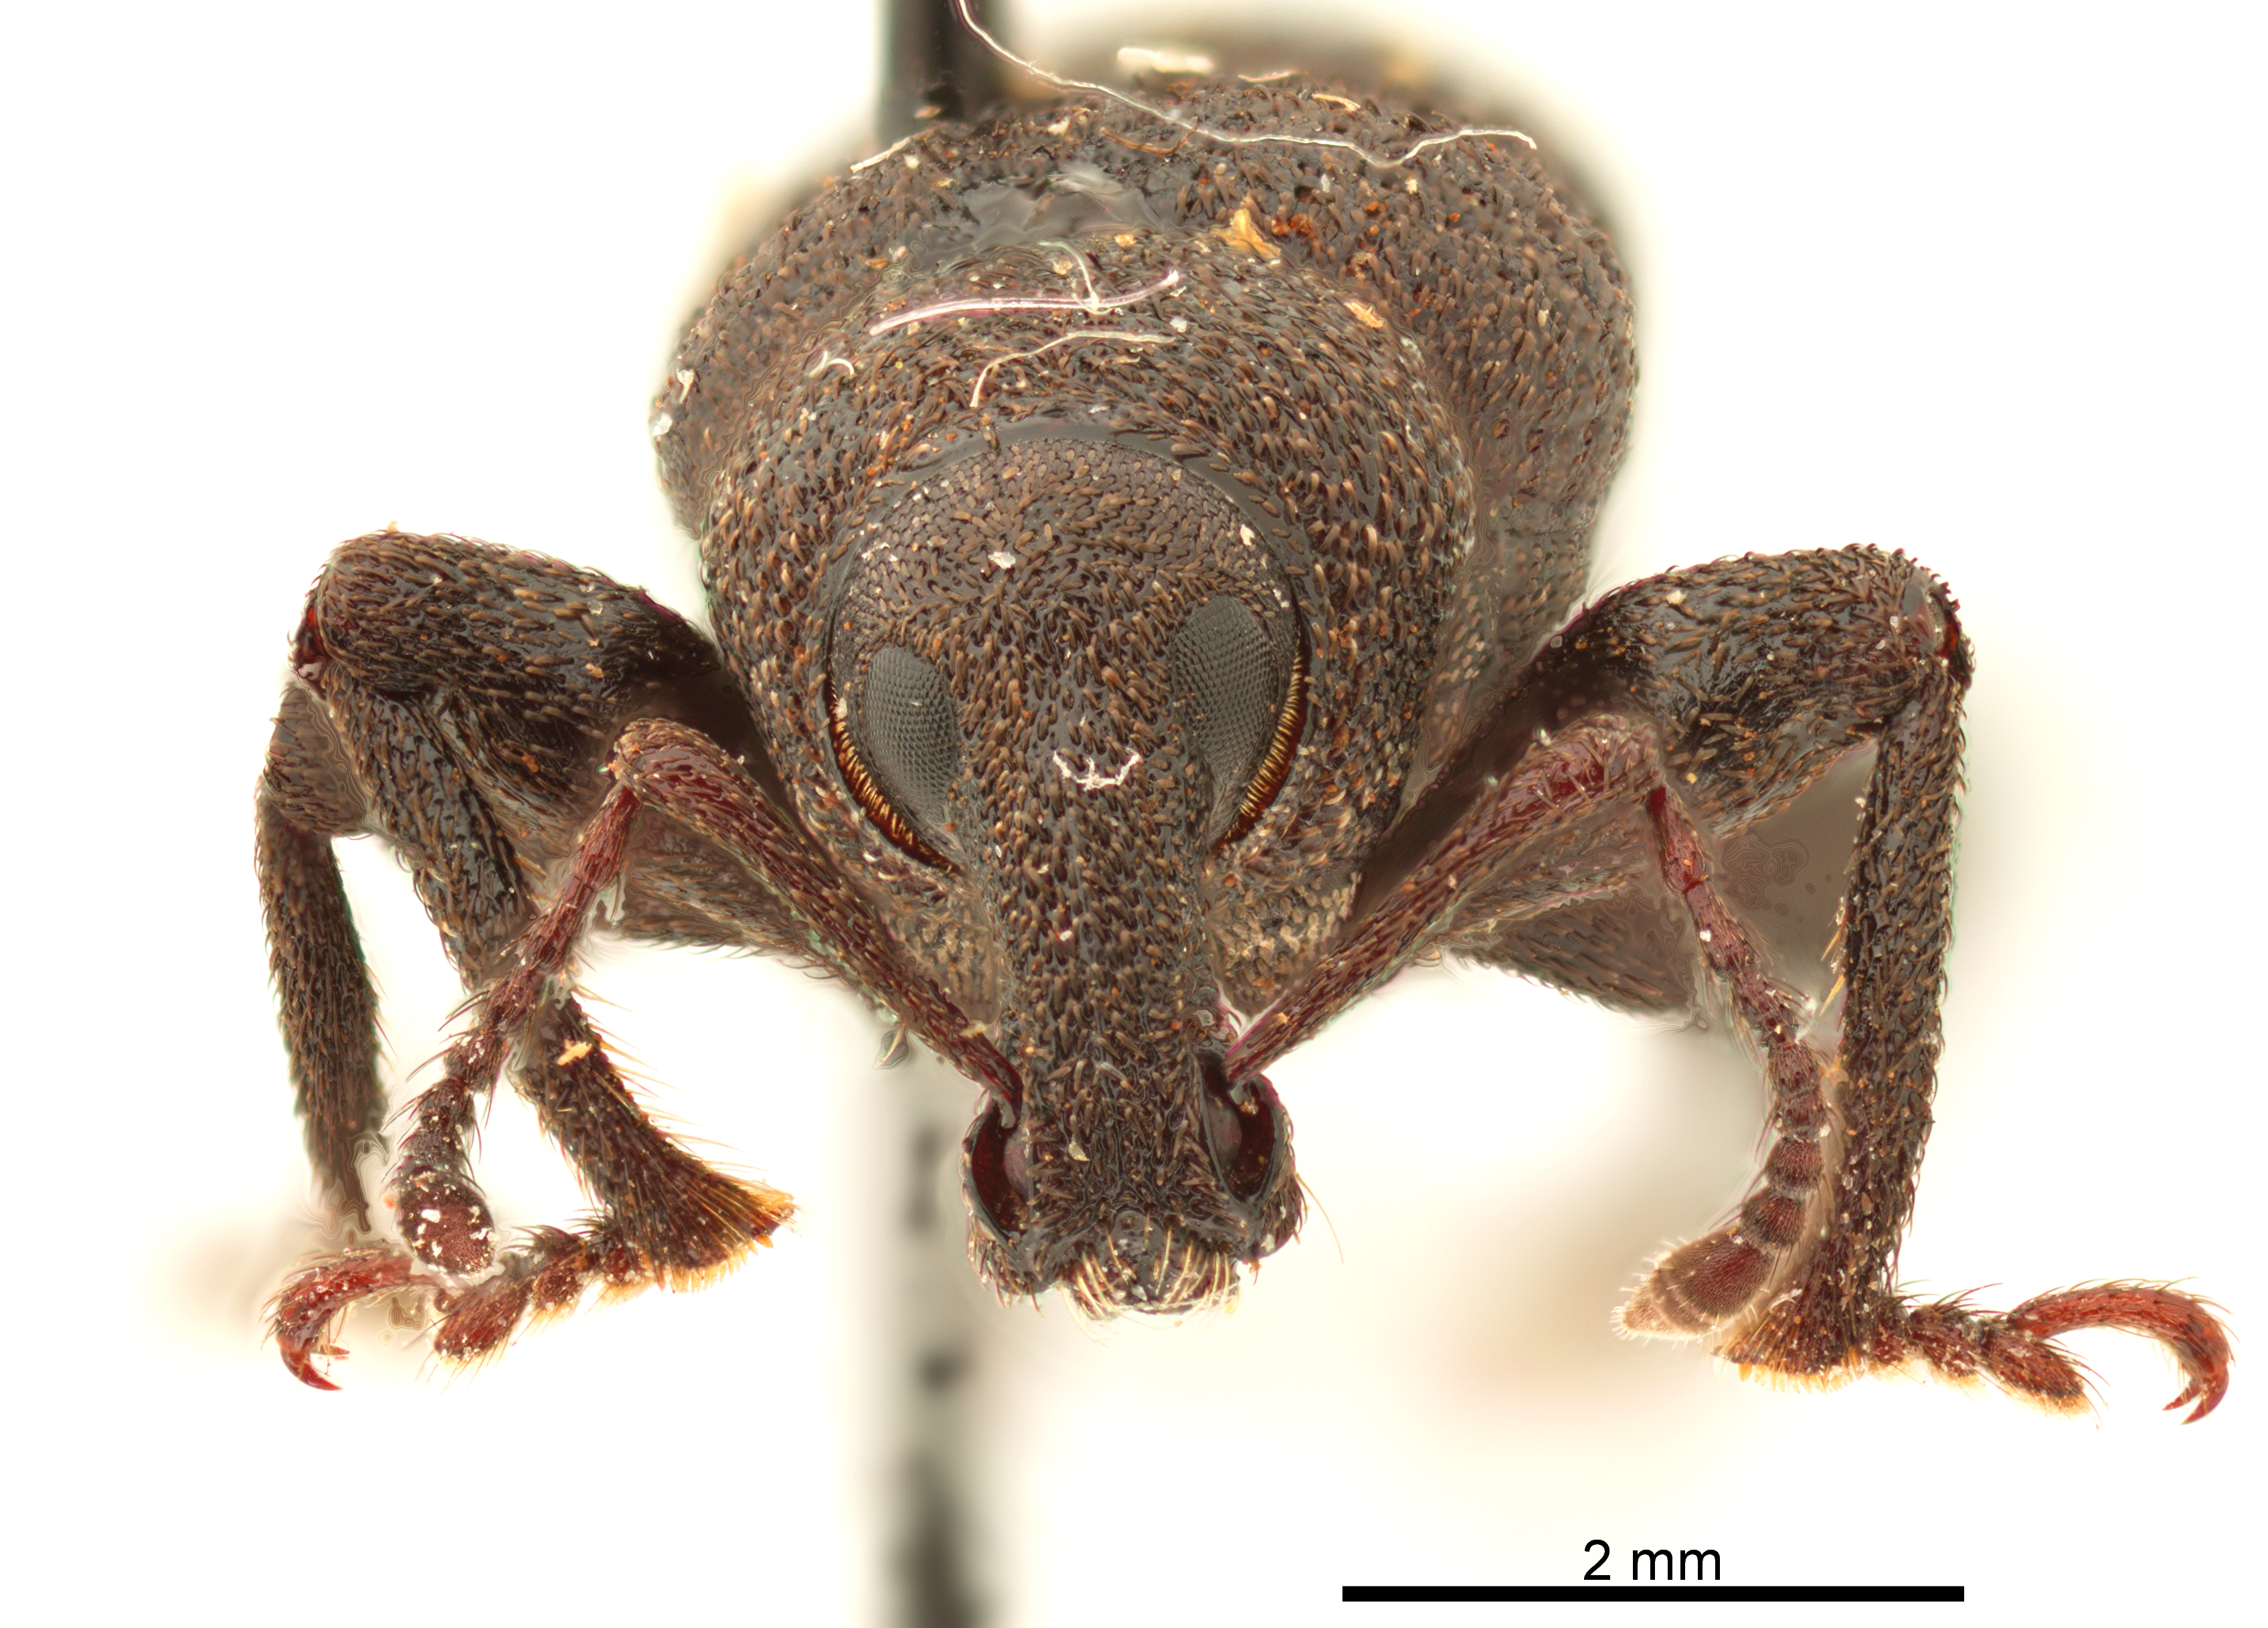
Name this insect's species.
Panscopus michelbacheri
